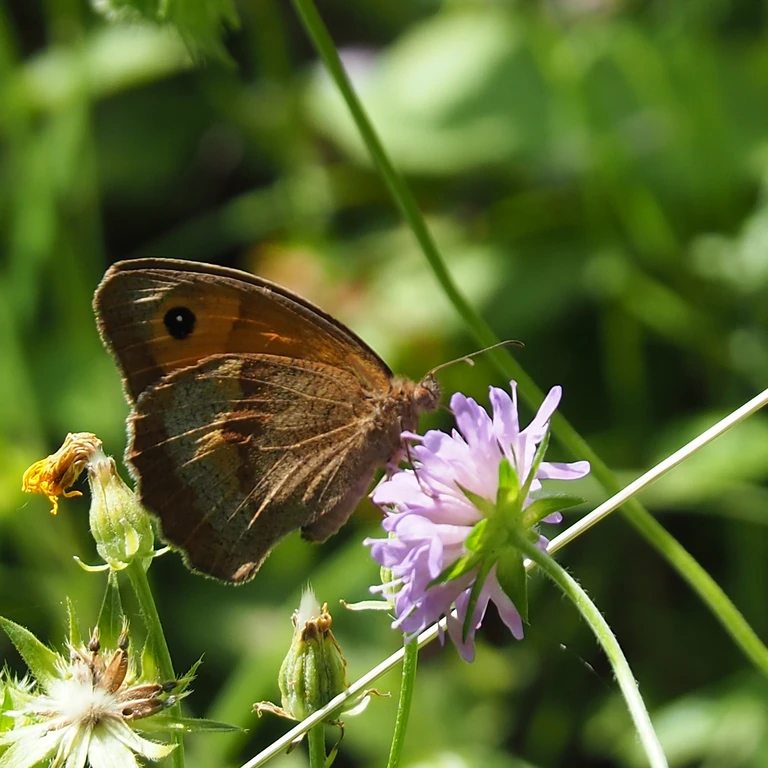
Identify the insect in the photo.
Maniola jurtina
